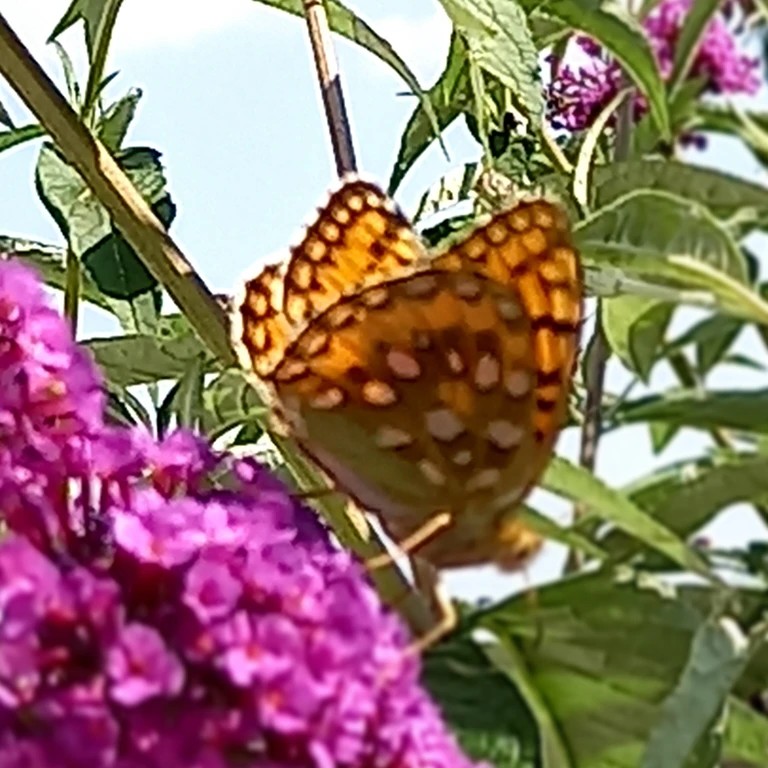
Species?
Speyeria aglaja
